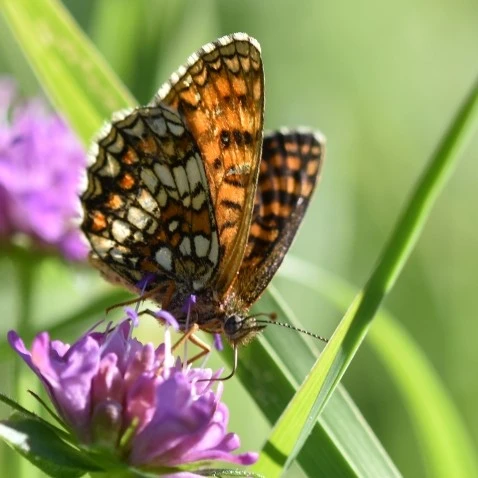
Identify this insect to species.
Melitaea athalia
